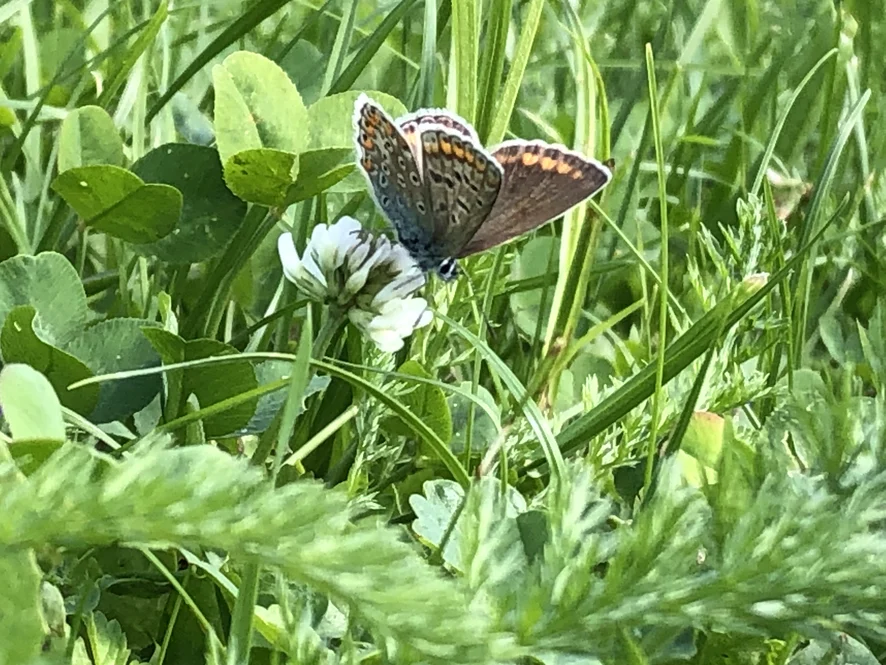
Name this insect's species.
Polyommatus icarus
